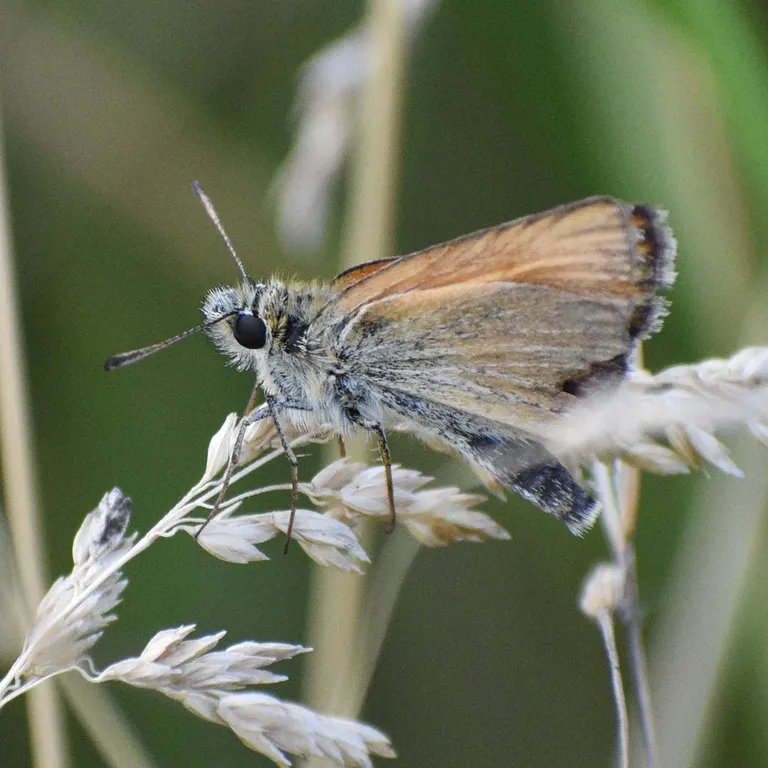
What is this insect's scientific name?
Thymelicus lineola
